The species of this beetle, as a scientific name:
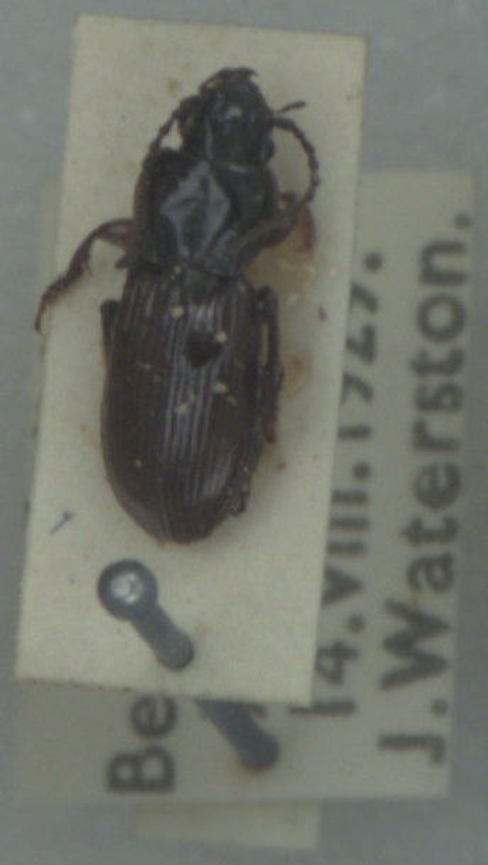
Pterostichus nigrita
